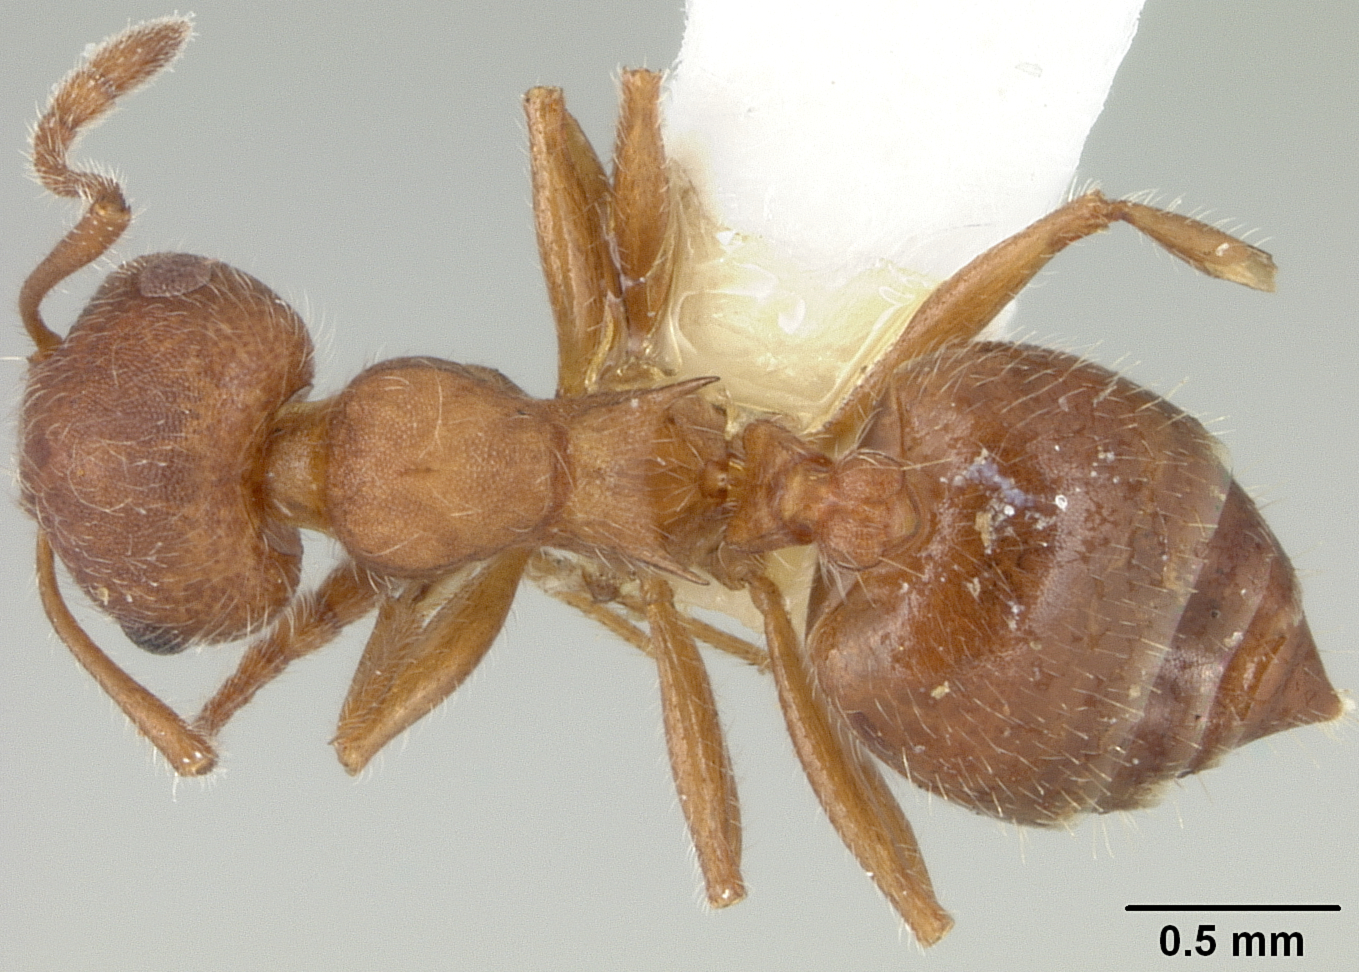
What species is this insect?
Crematogaster patei
